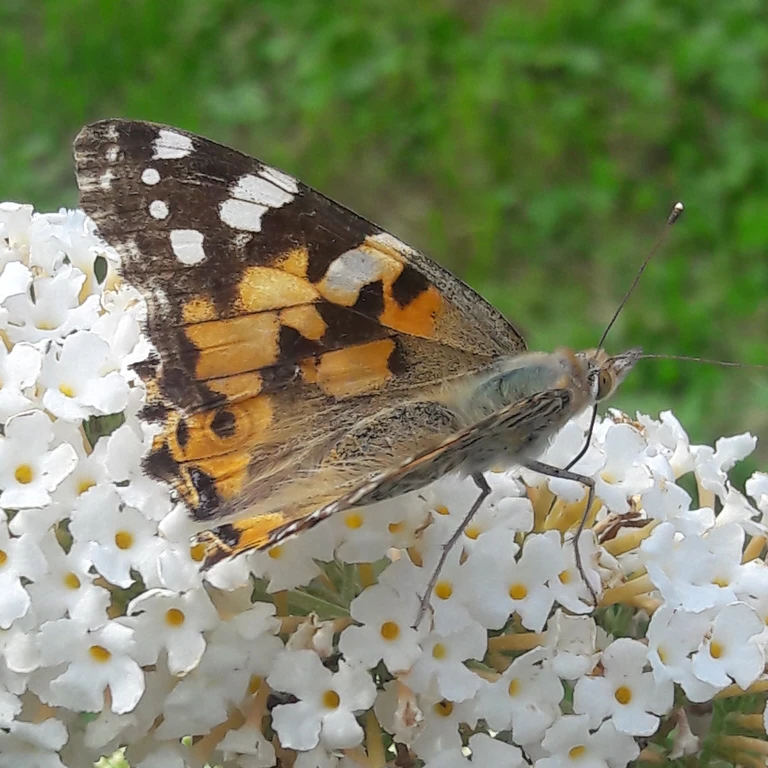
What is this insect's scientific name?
Vanessa cardui
